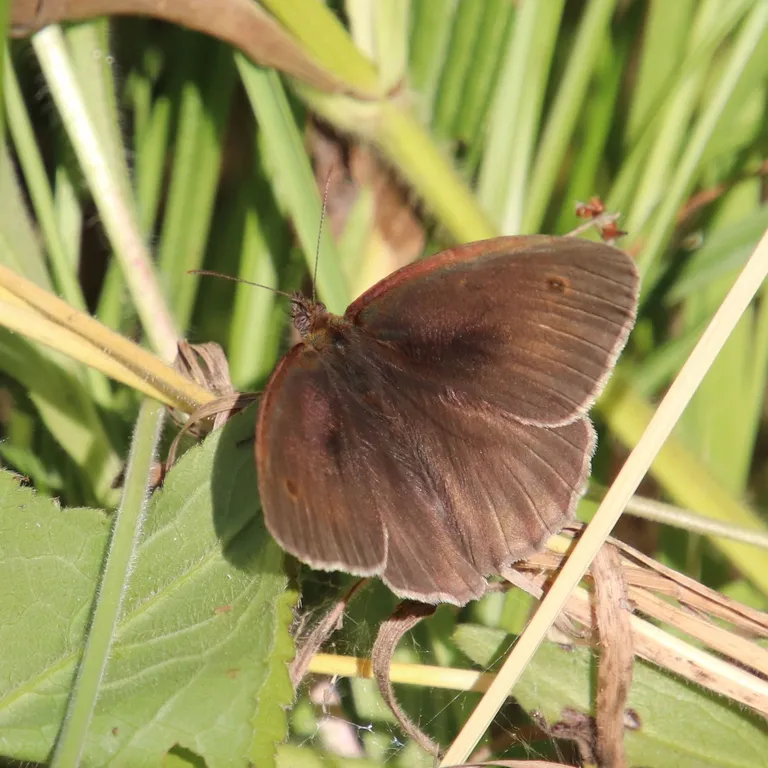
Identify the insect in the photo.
Maniola jurtina
